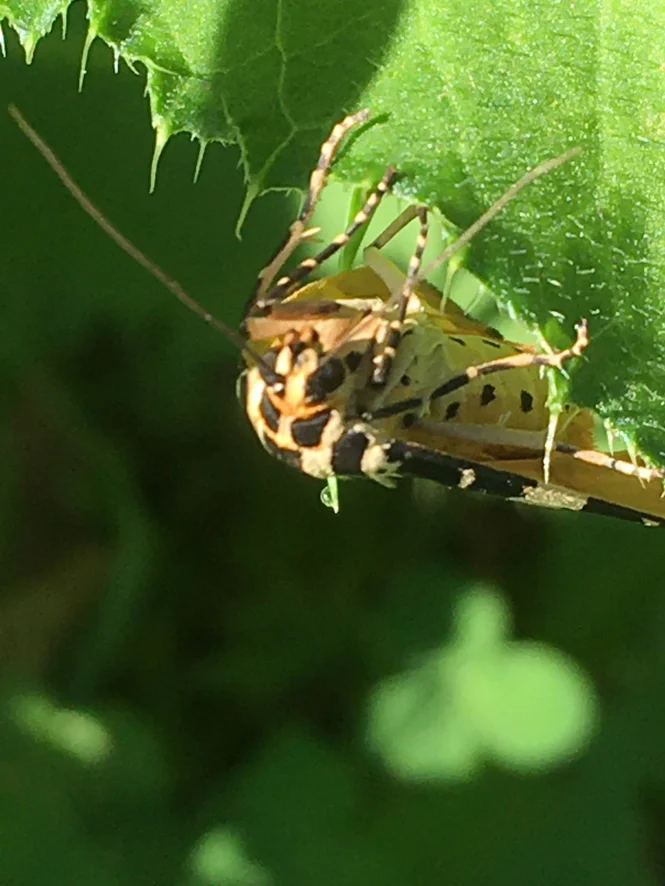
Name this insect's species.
Euplagia quadripunctaria
